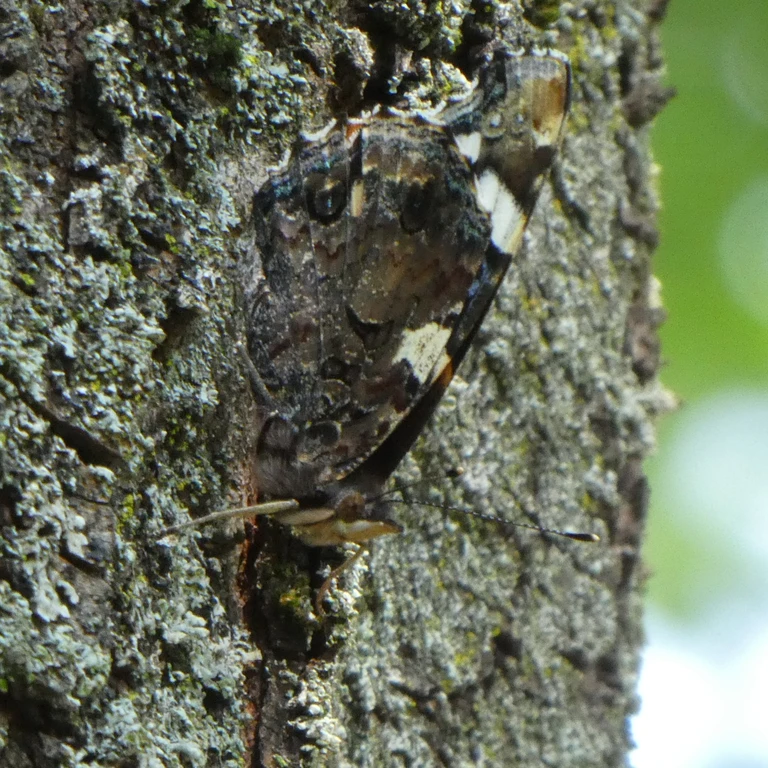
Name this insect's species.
Vanessa atalanta
